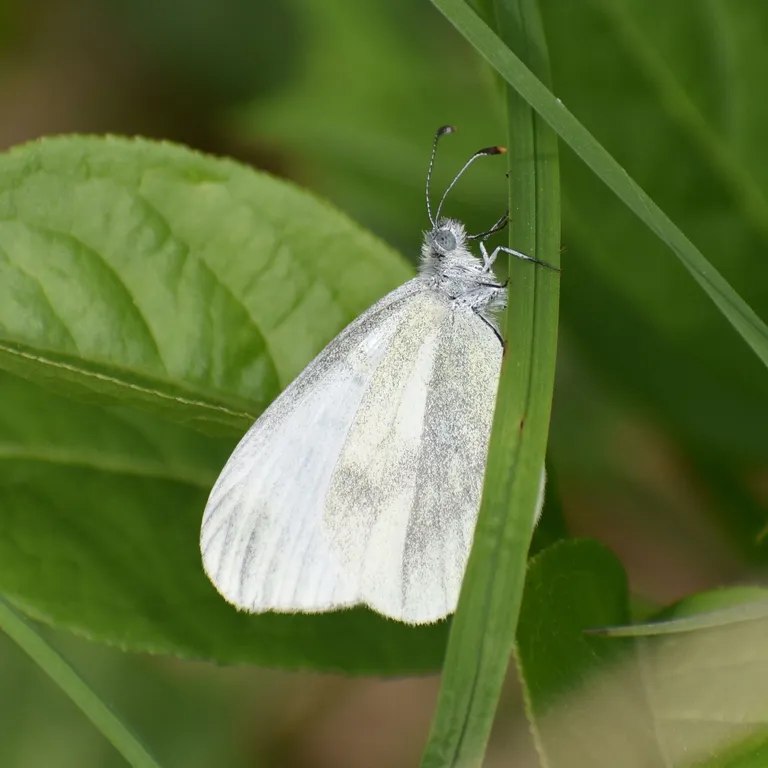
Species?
Leptidea sinapis/juvernica
